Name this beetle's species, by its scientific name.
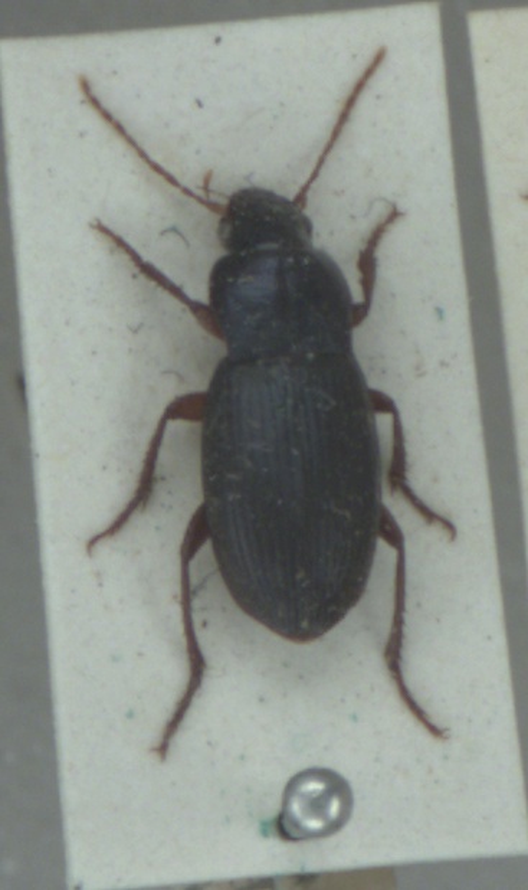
Ophonus laticollis
